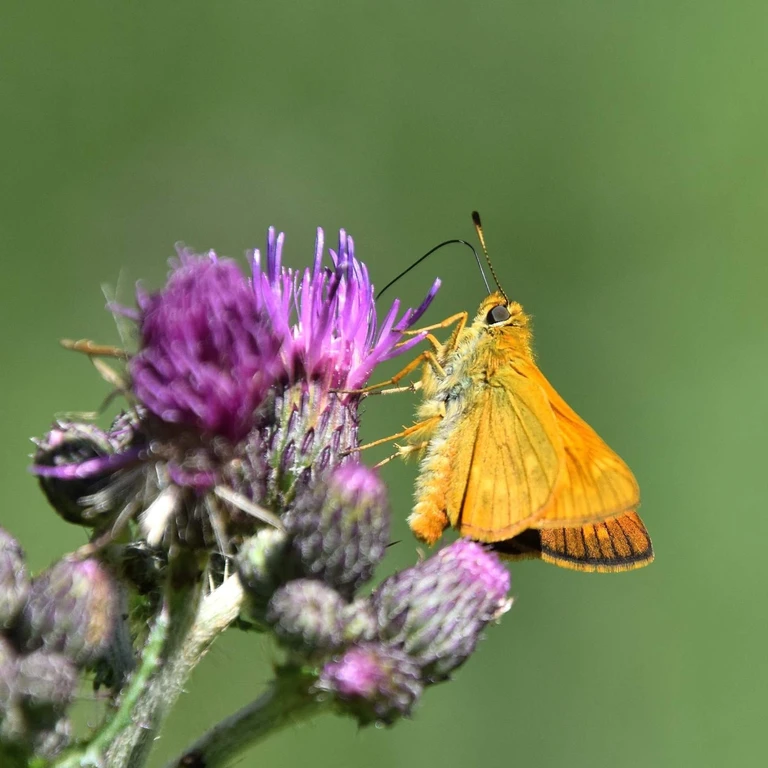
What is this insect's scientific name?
Ochlodes sylvanus (also Ochlodes venata)
